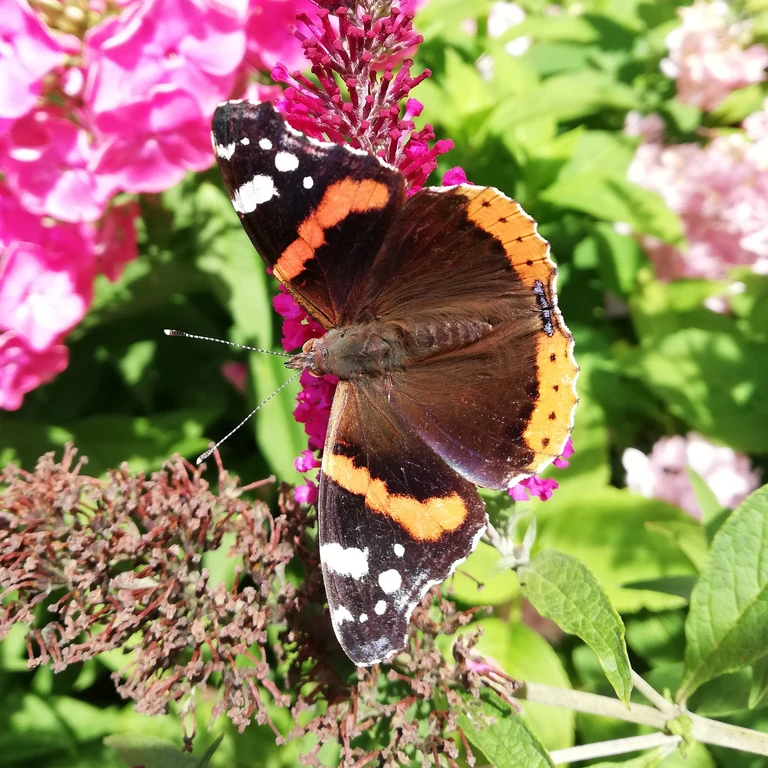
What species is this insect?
Vanessa atalanta
